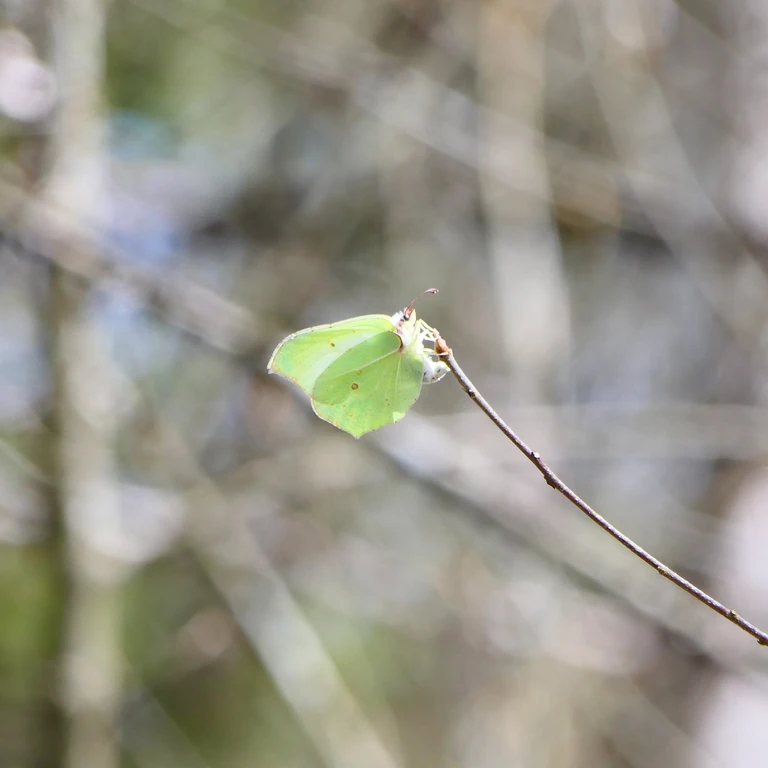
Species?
Gonepteryx rhamni
